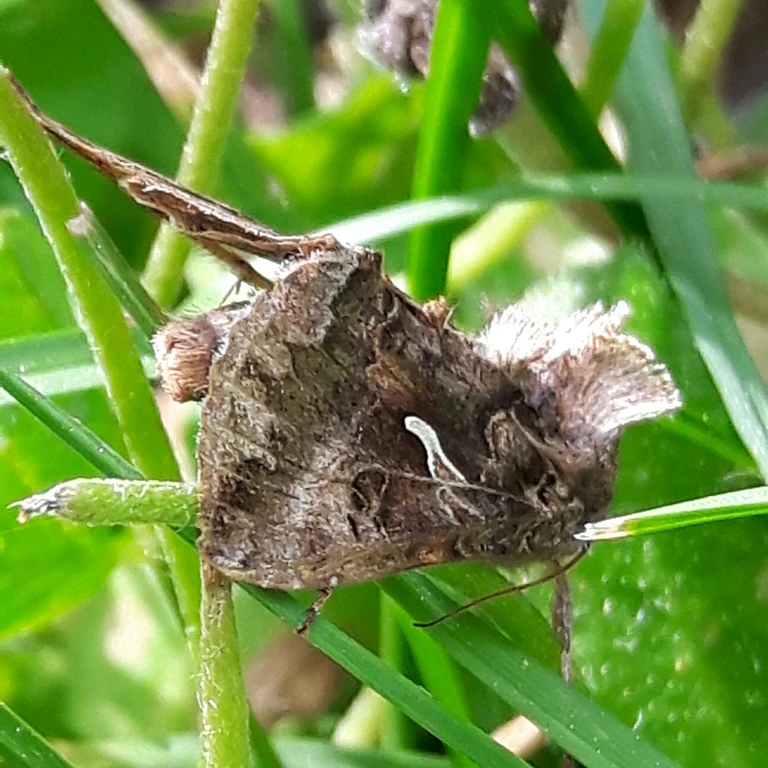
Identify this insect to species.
Autographa gamma
